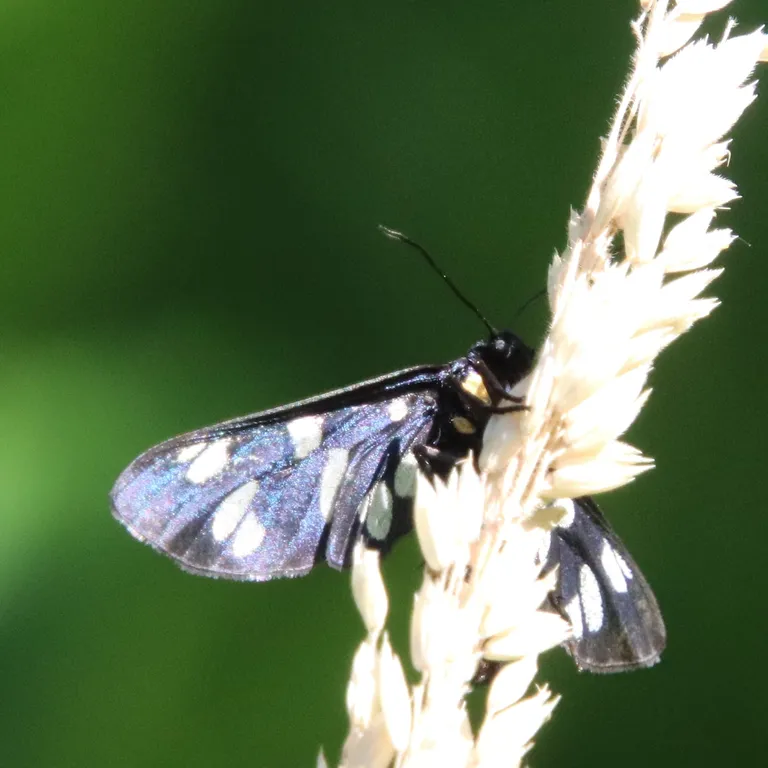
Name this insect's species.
Amata phegea
